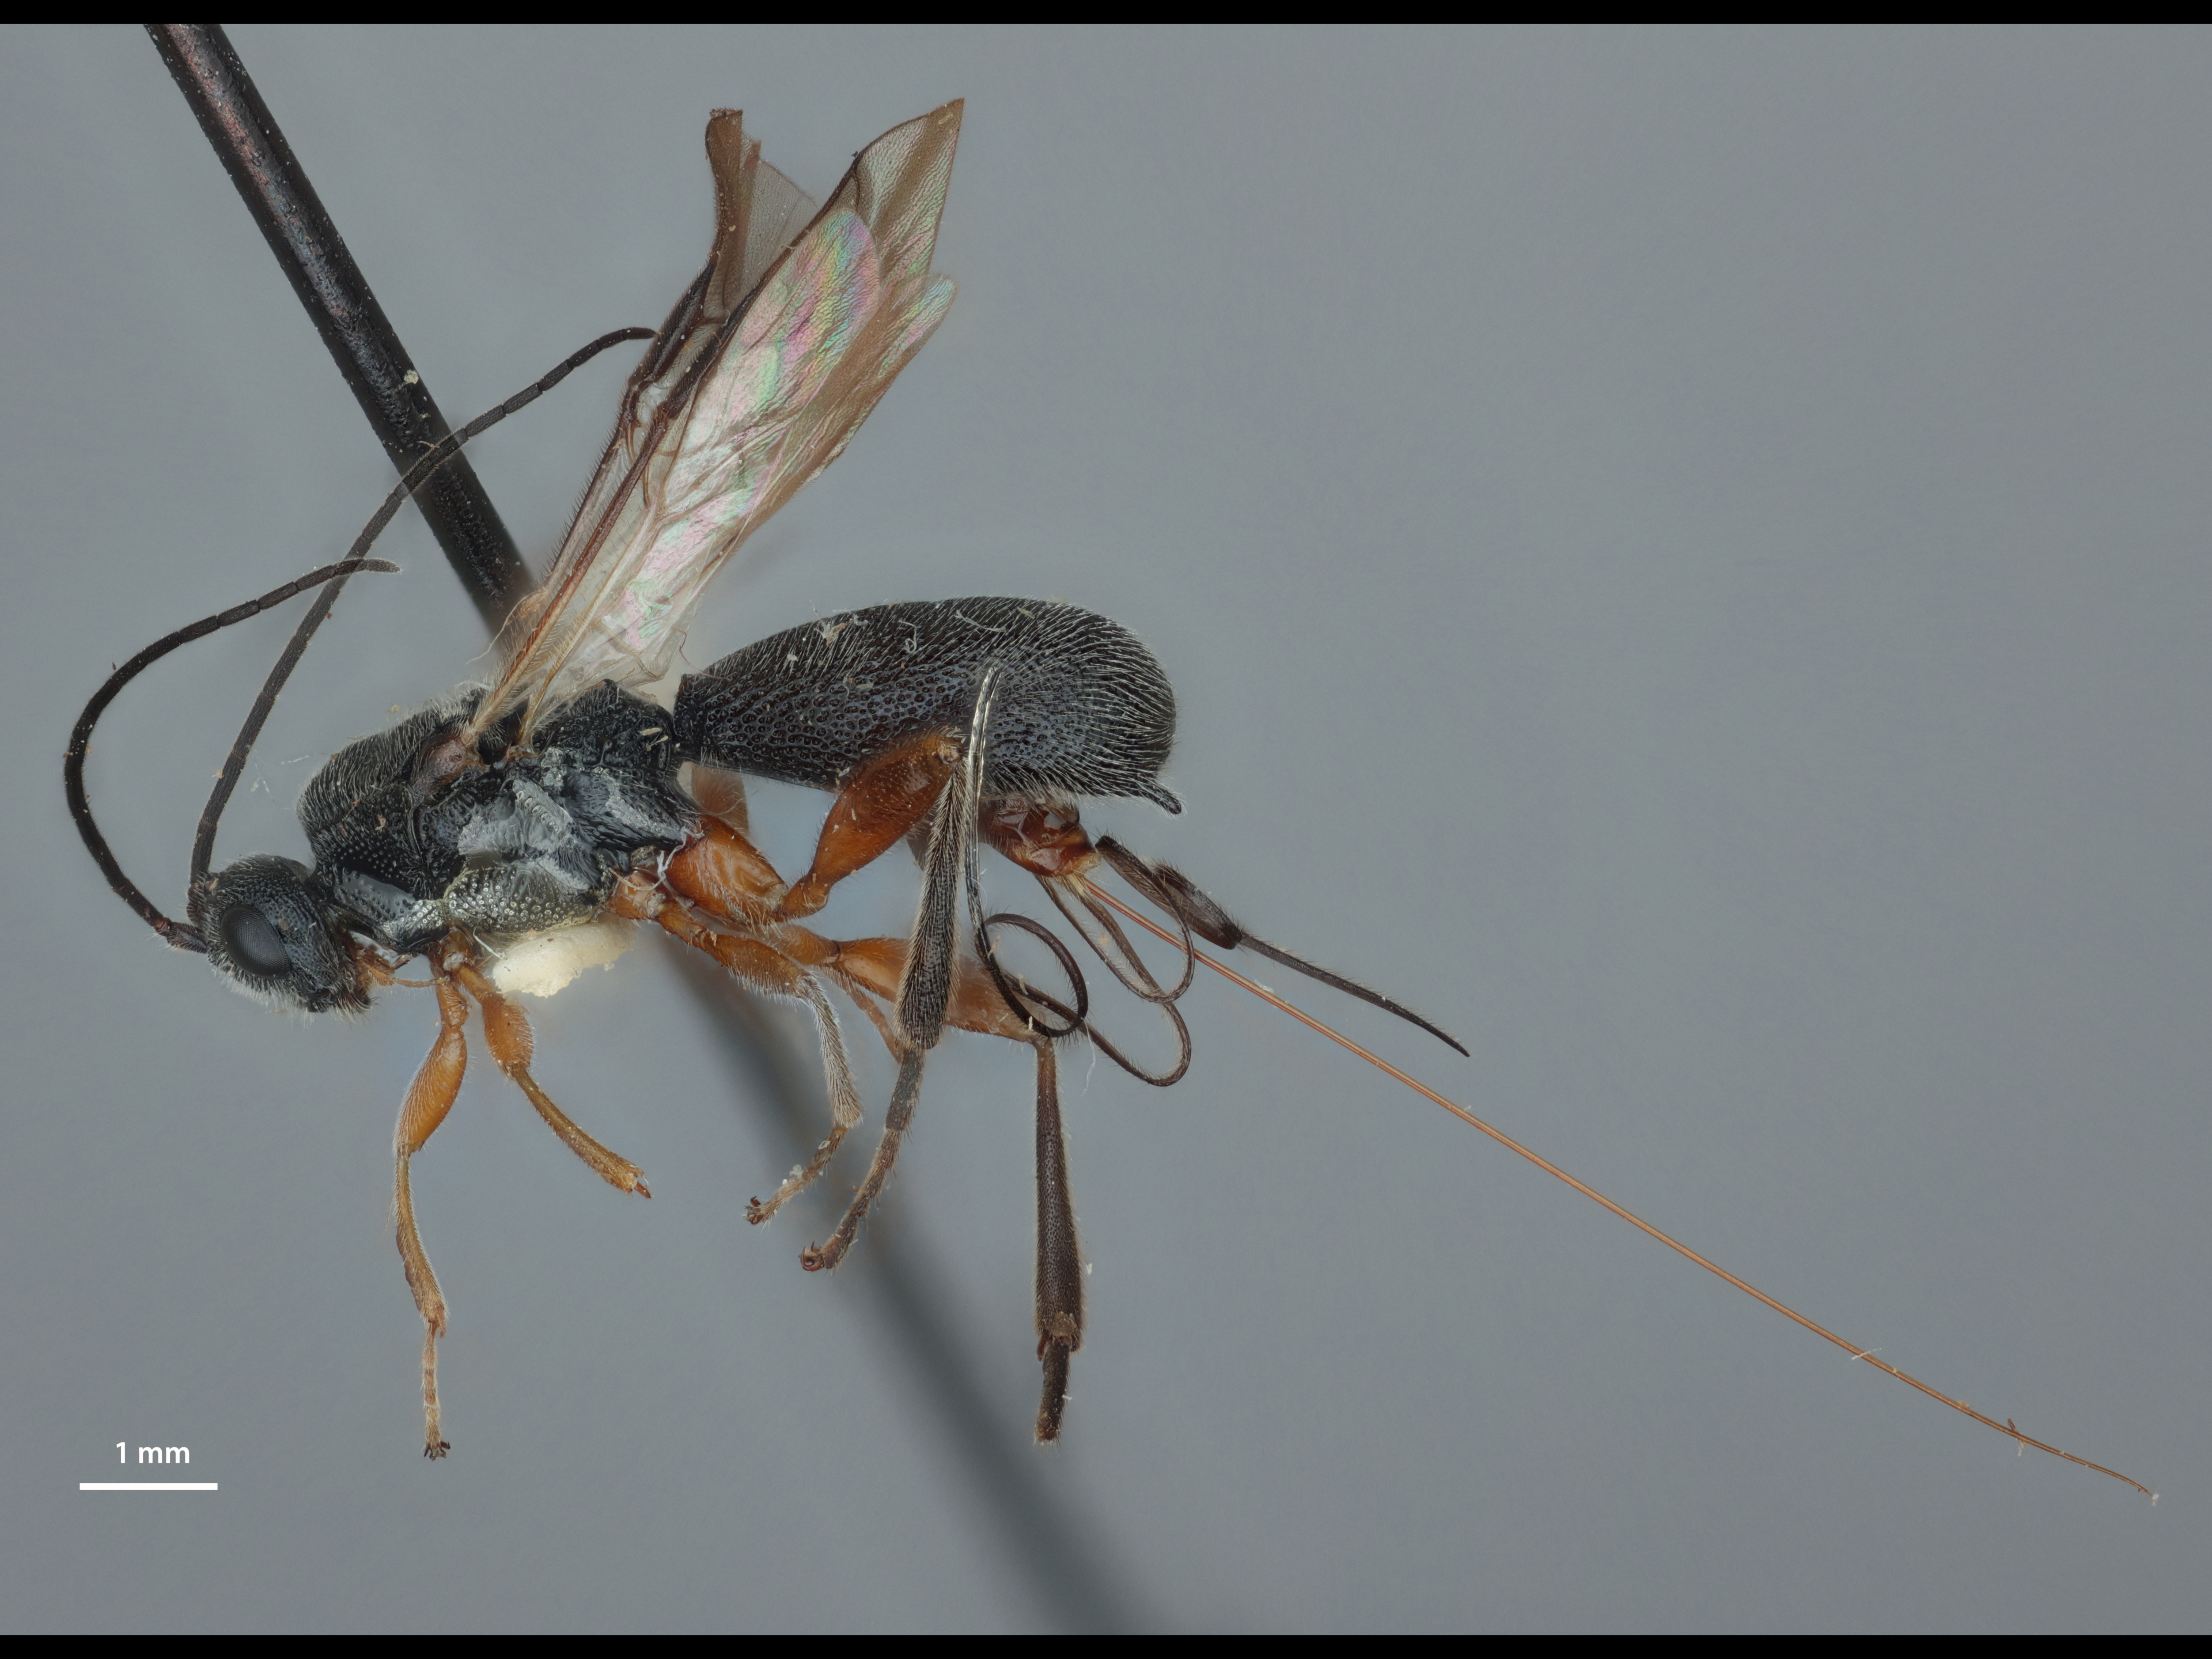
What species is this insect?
Urosigalphus donnae
